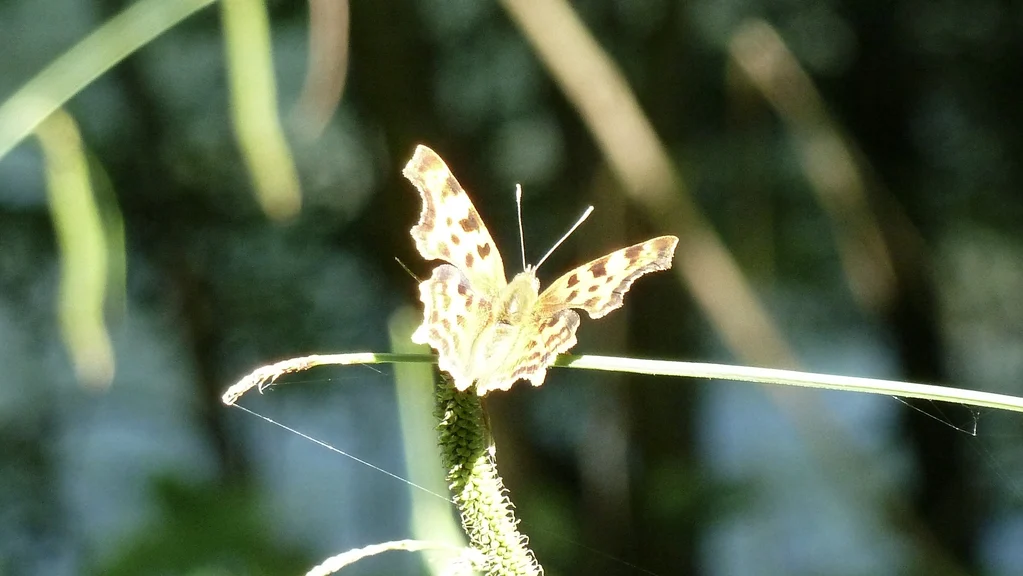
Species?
Polygonia c-album
